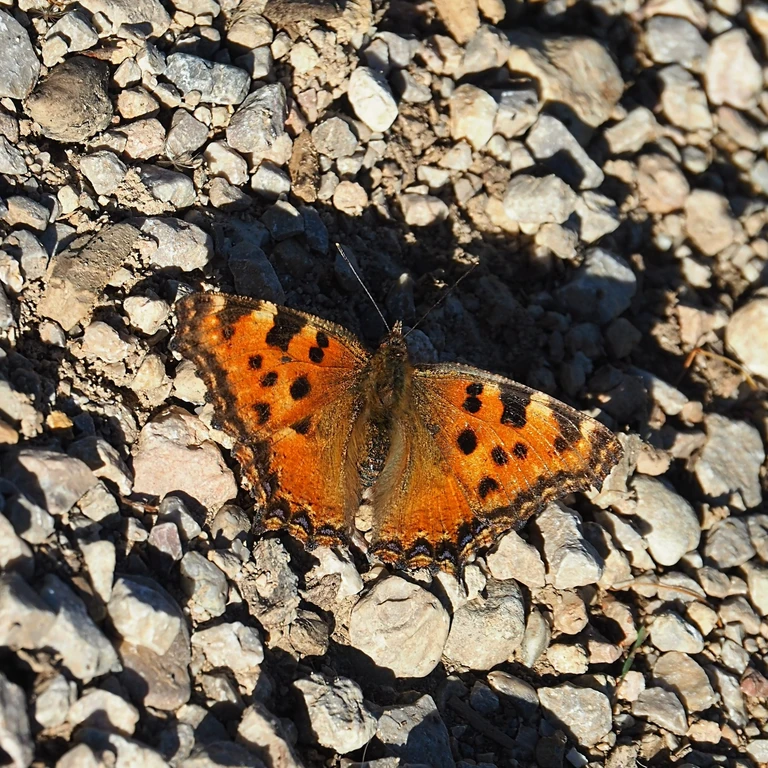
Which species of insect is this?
Nymphalis polychloros
